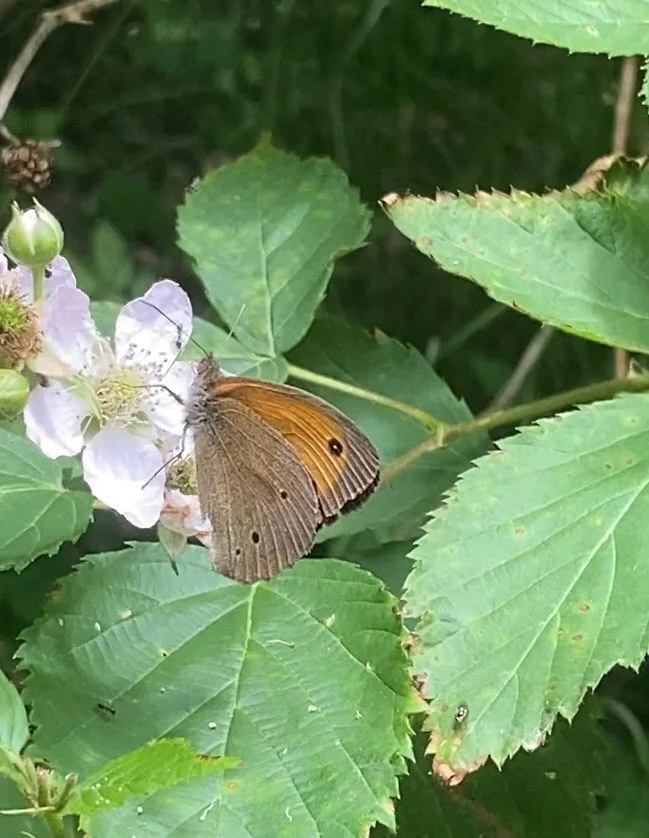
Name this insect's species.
Maniola jurtina
